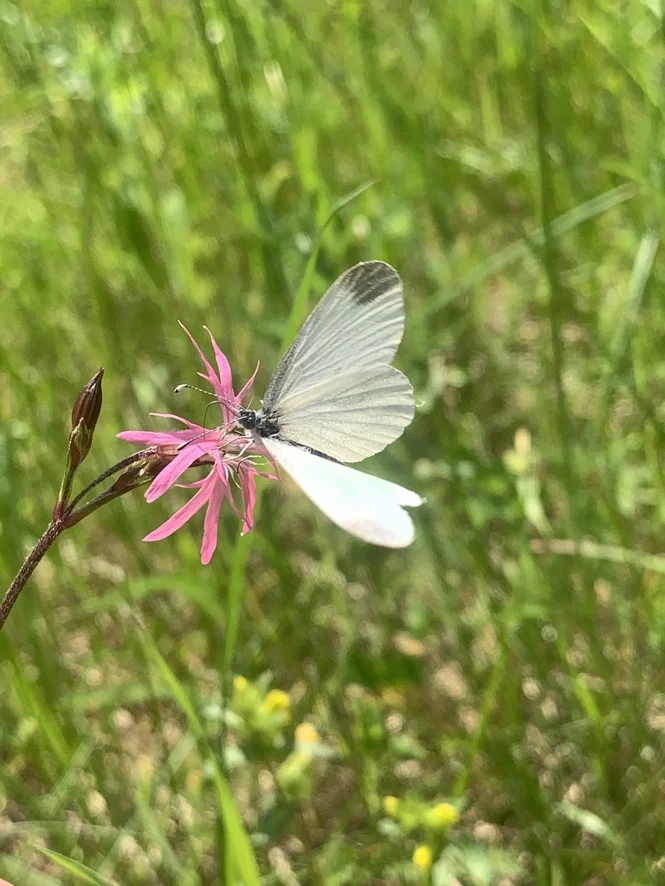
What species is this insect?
Leptidea sinapis/juvernica
